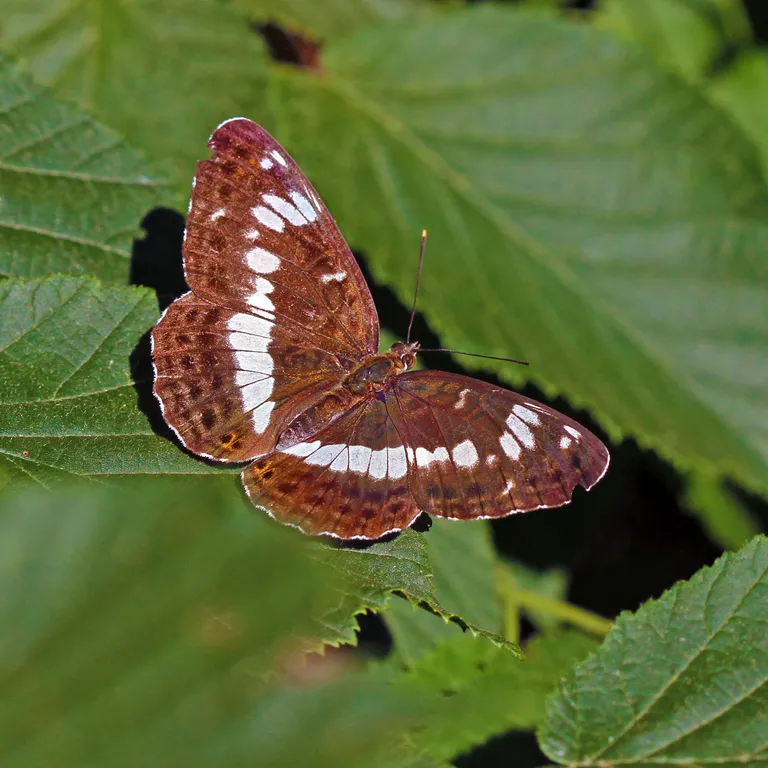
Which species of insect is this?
Limenitis camilla (also Ladoga camilla)
